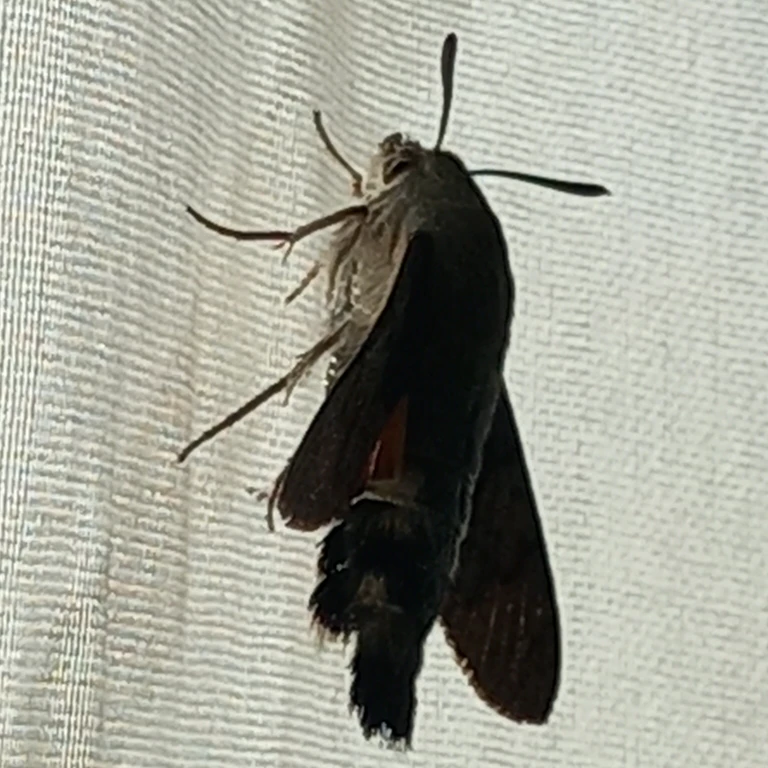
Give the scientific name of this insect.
Macroglossum stellatarum
